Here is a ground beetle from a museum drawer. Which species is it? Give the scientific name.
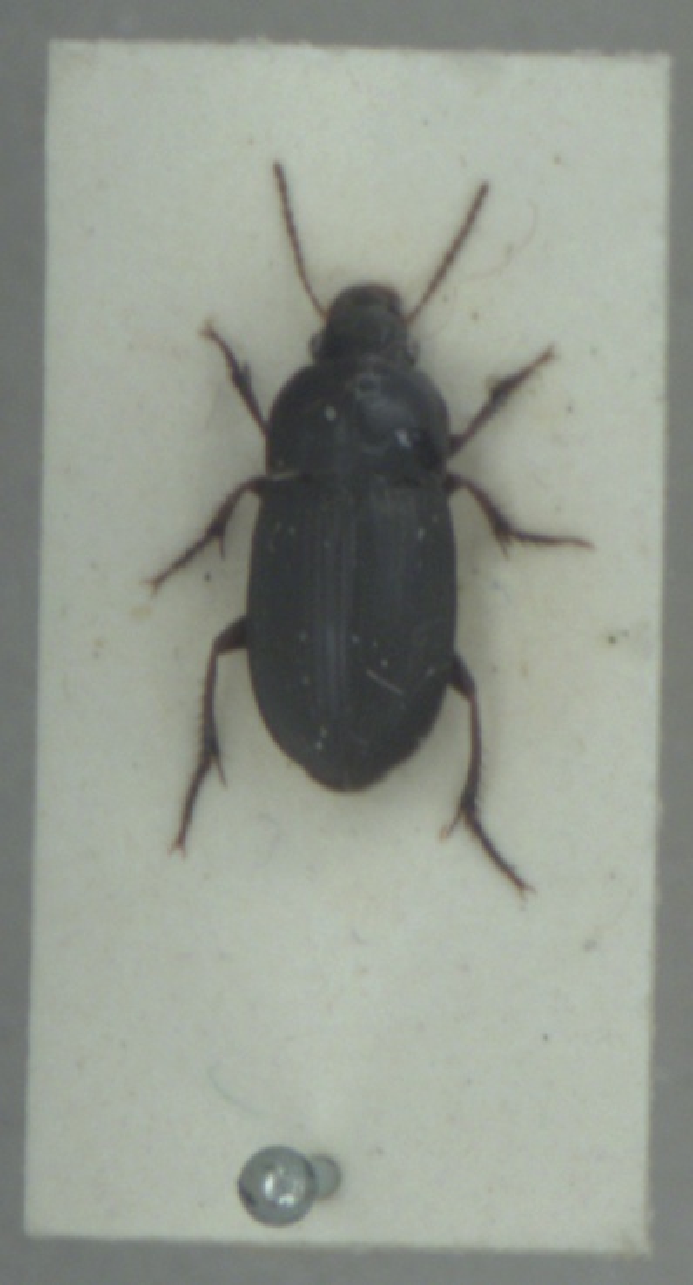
Harpalus anxius
